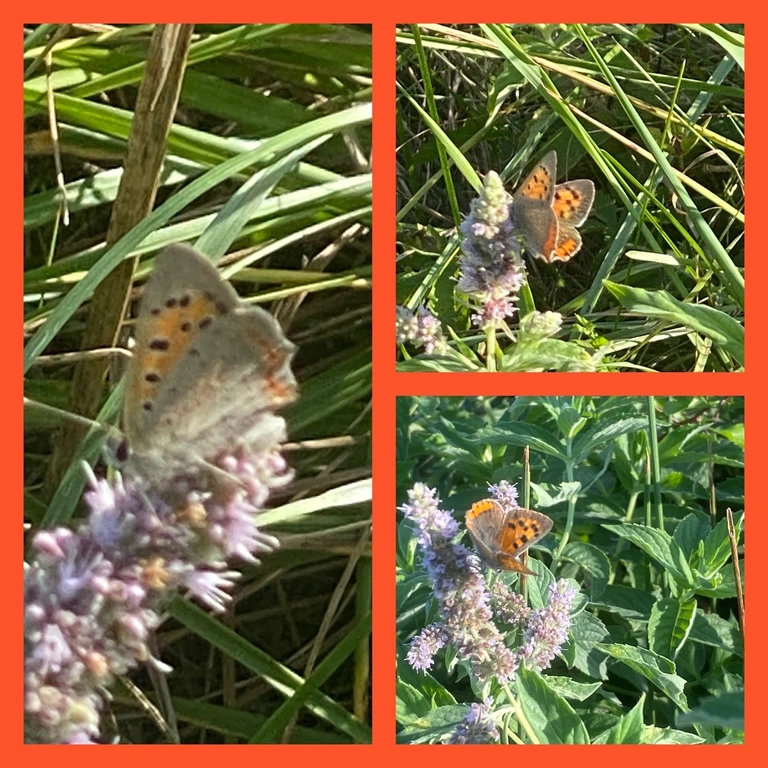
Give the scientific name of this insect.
Lycaena phlaeas
